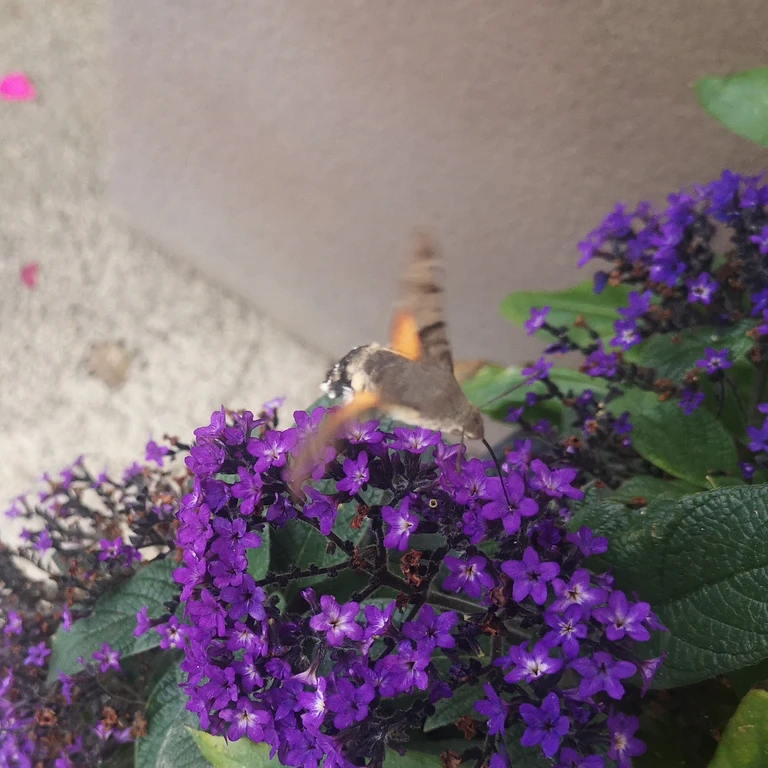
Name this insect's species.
Macroglossum stellatarum
